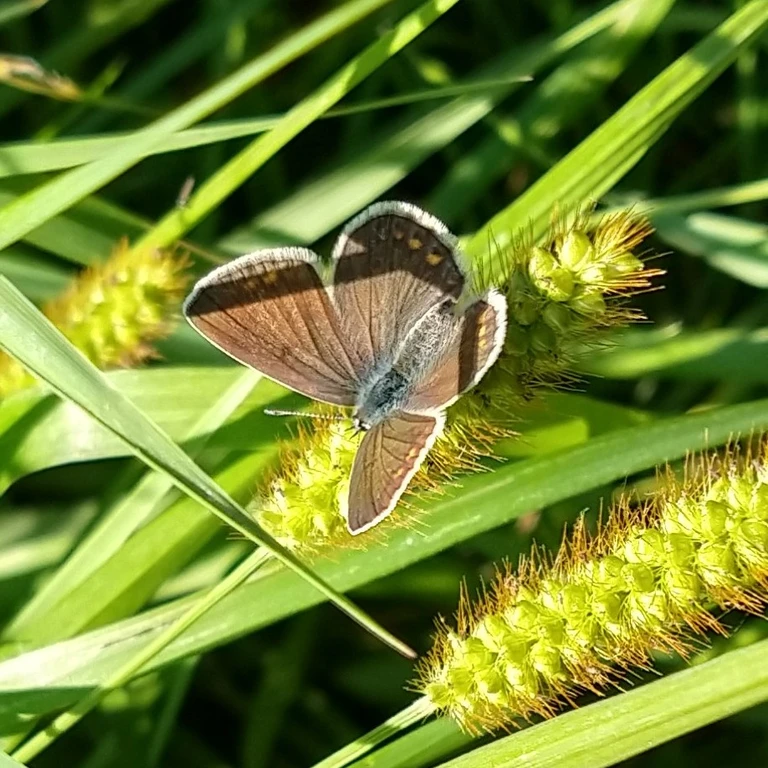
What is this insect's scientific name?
Polyommatus icarus
